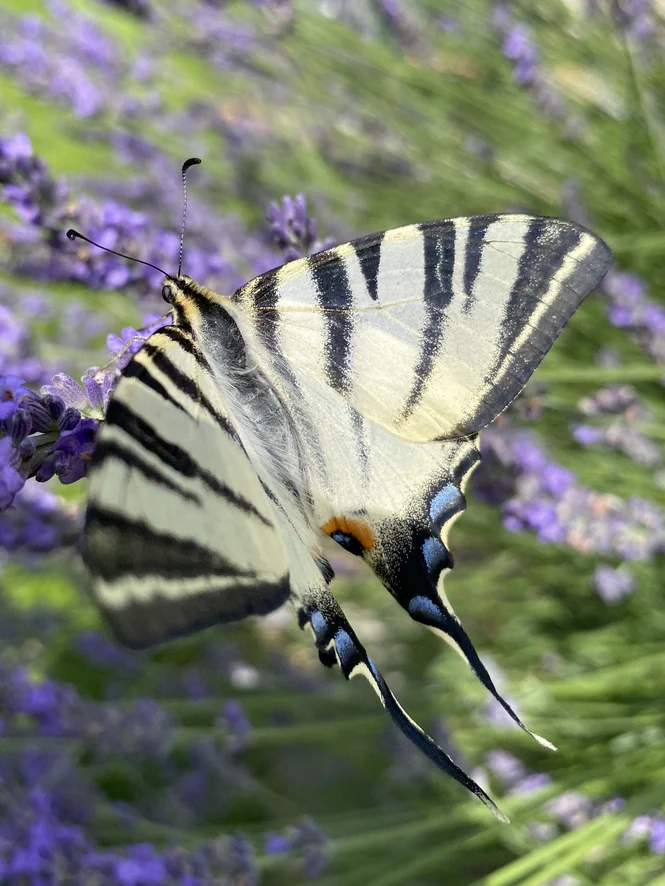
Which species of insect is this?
Iphiclides podalirius
